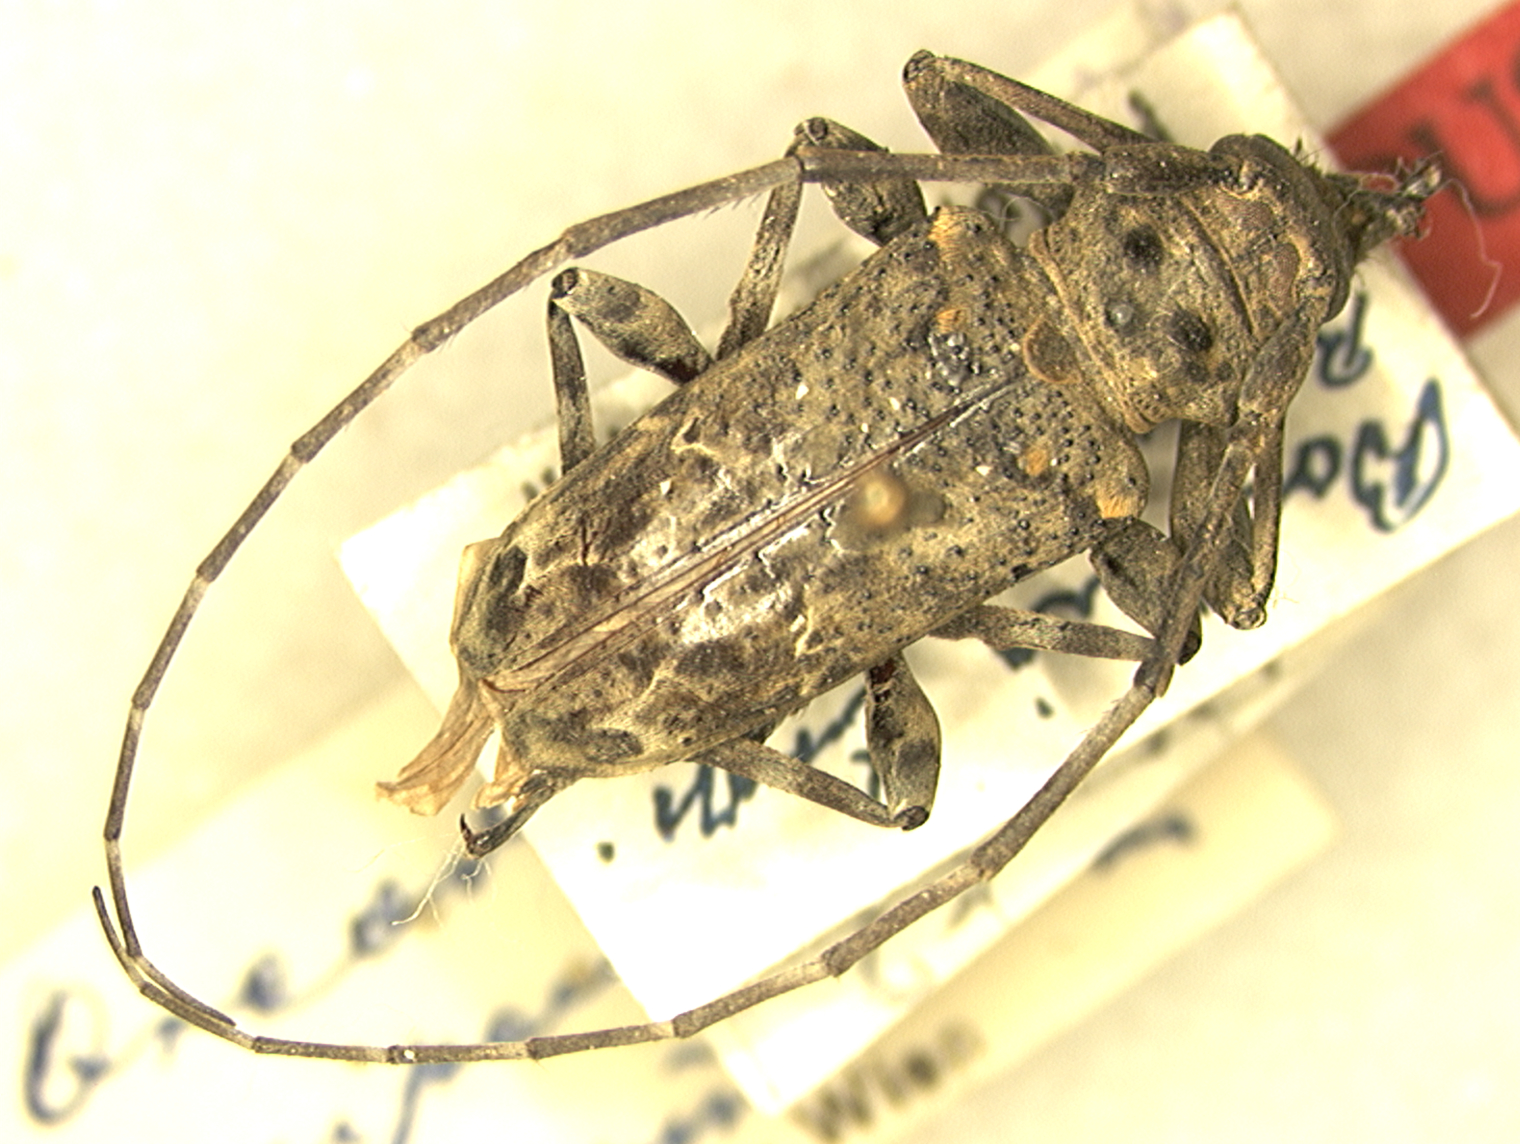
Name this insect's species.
Oreodera basipenicillata
